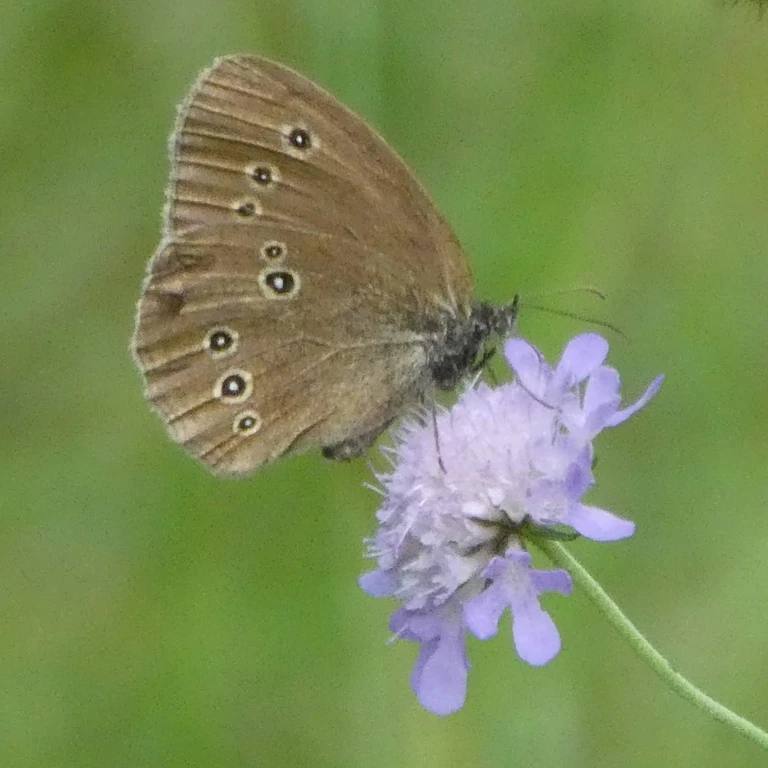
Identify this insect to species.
Aphantopus hyperantus
